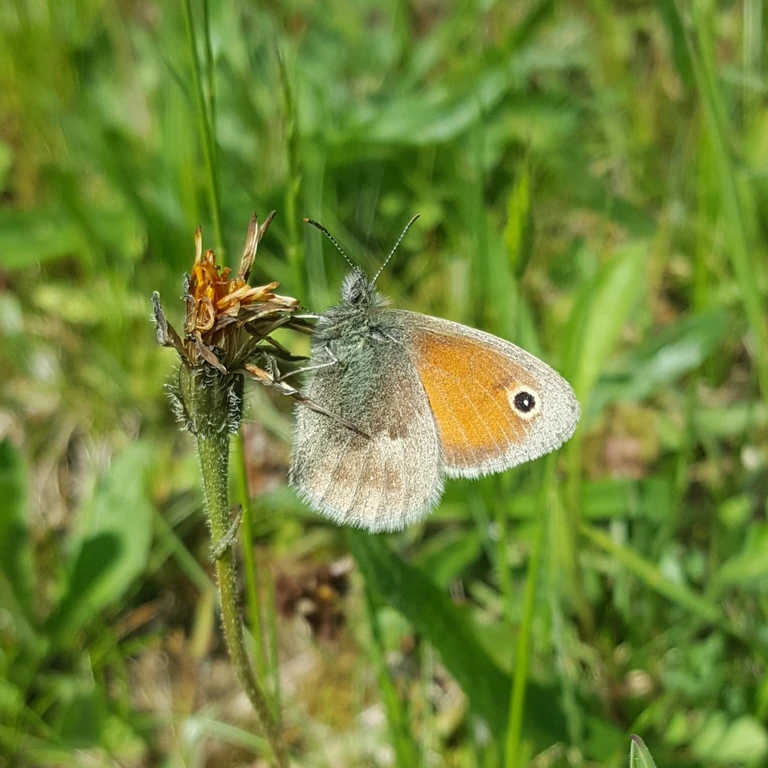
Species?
Coenonympha pamphilus
